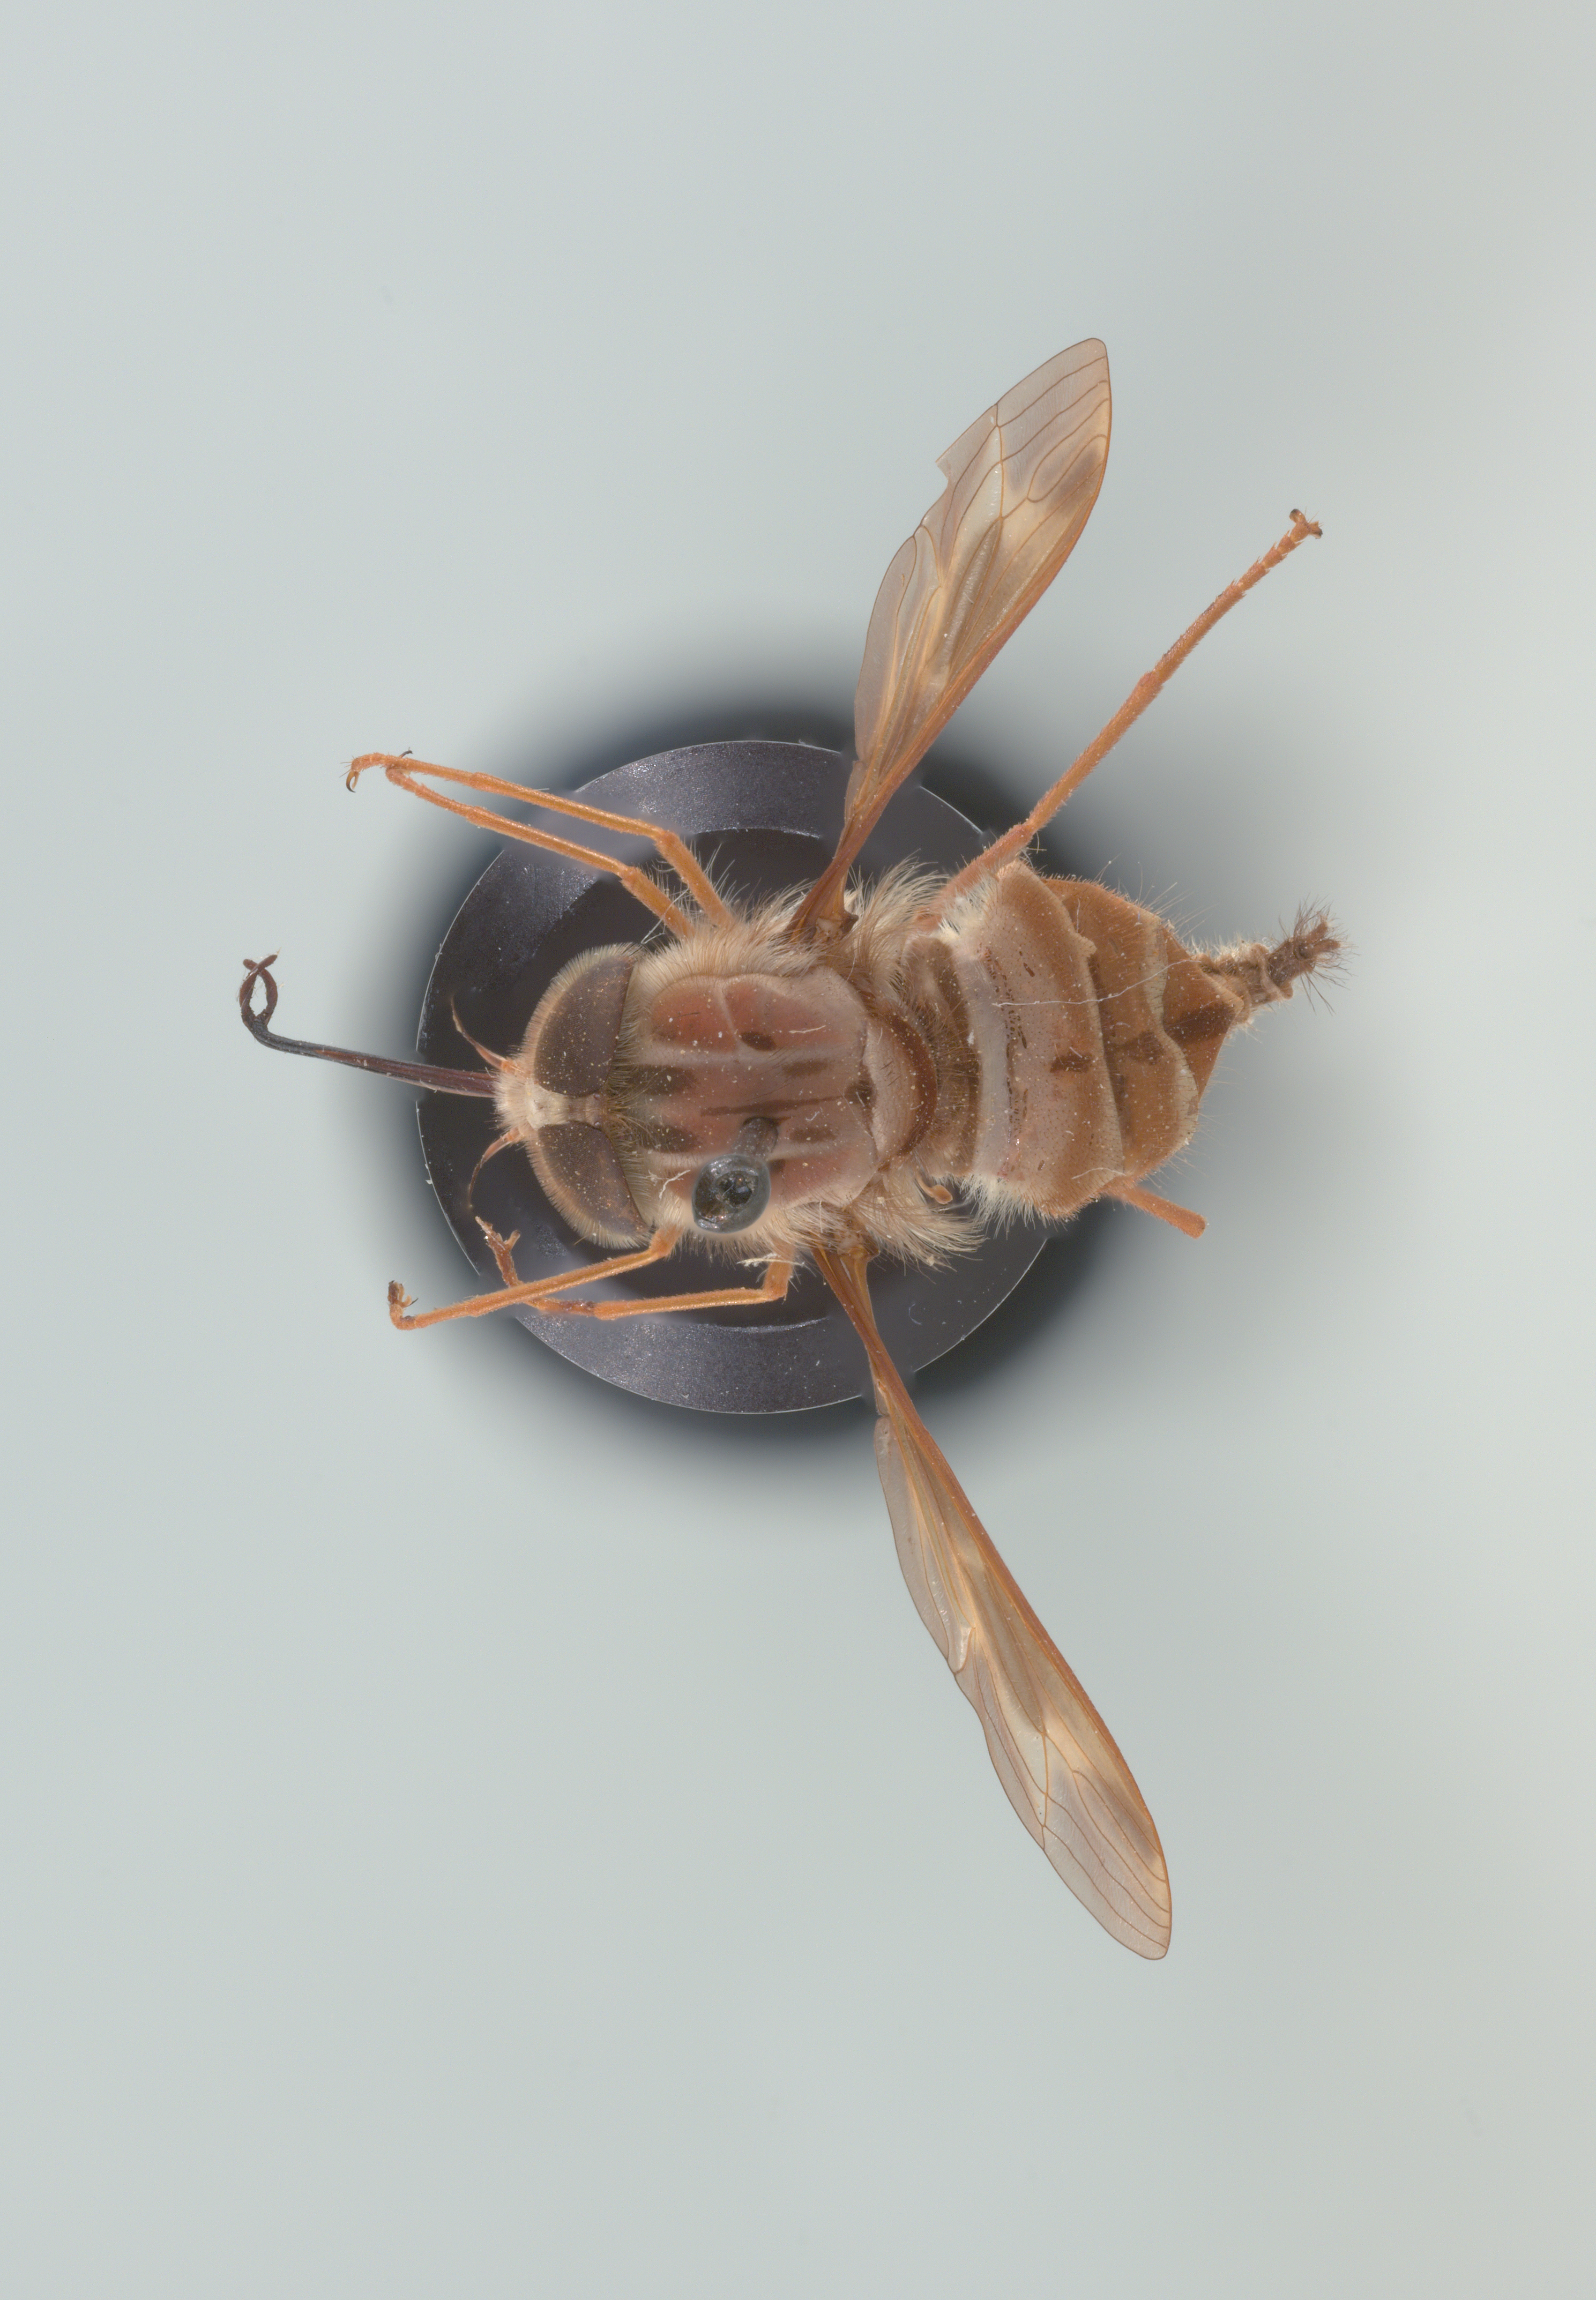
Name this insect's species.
Hirmoneura nubipennis (also Trichophthalma nubipennis)
